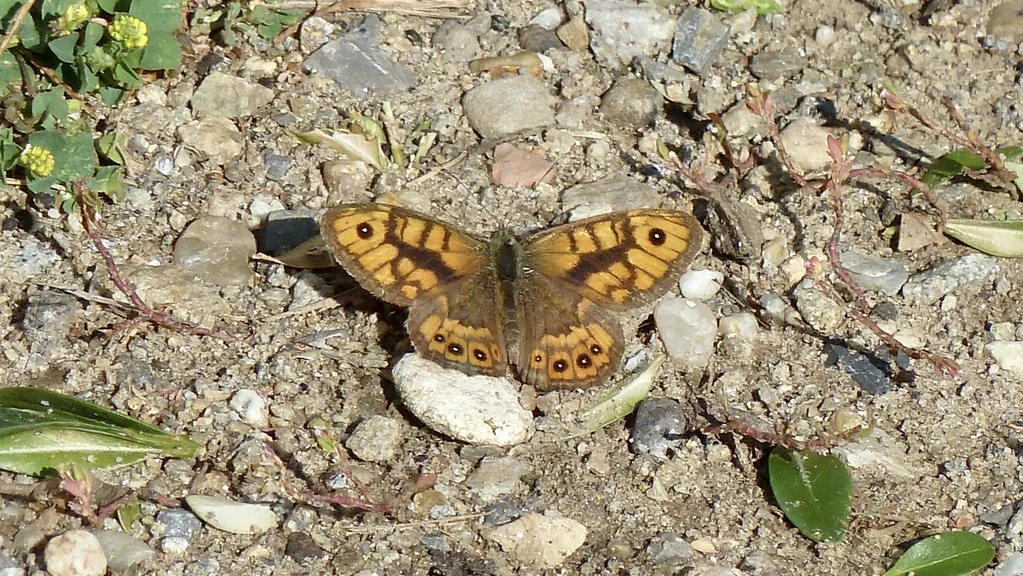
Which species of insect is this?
Lasiommata megera (also Pararge megera)
